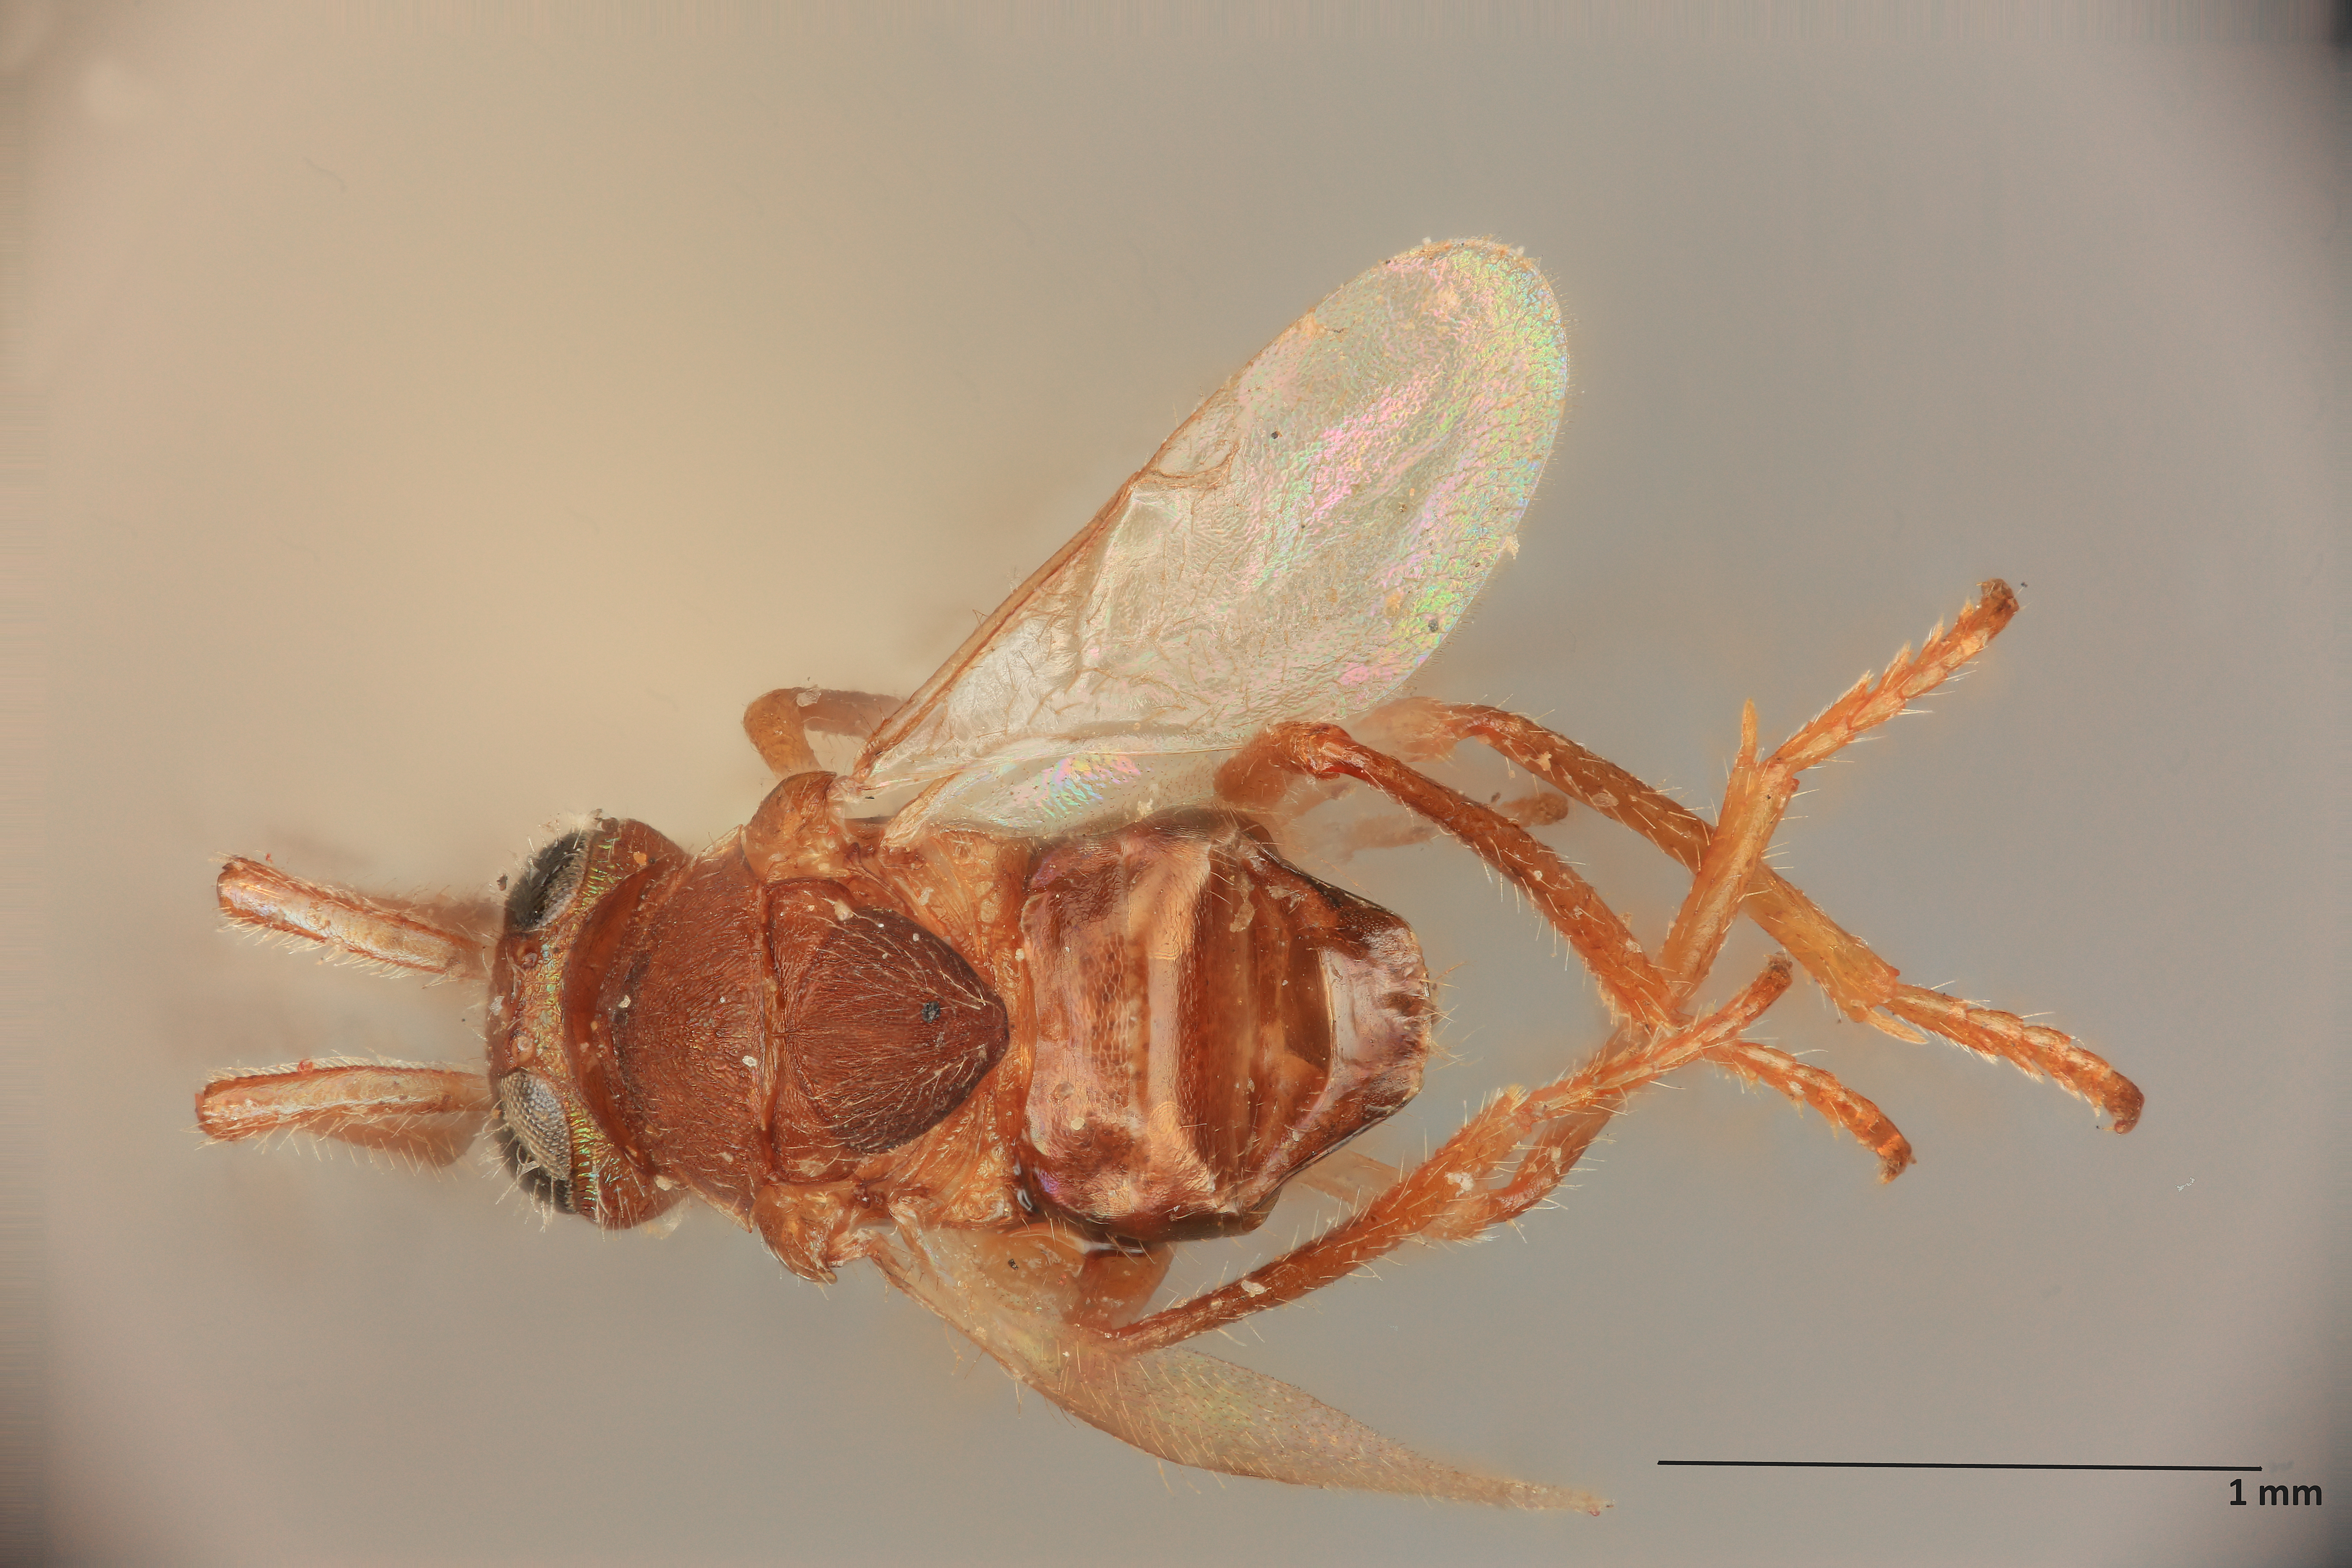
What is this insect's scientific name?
Taftia saissetiae
